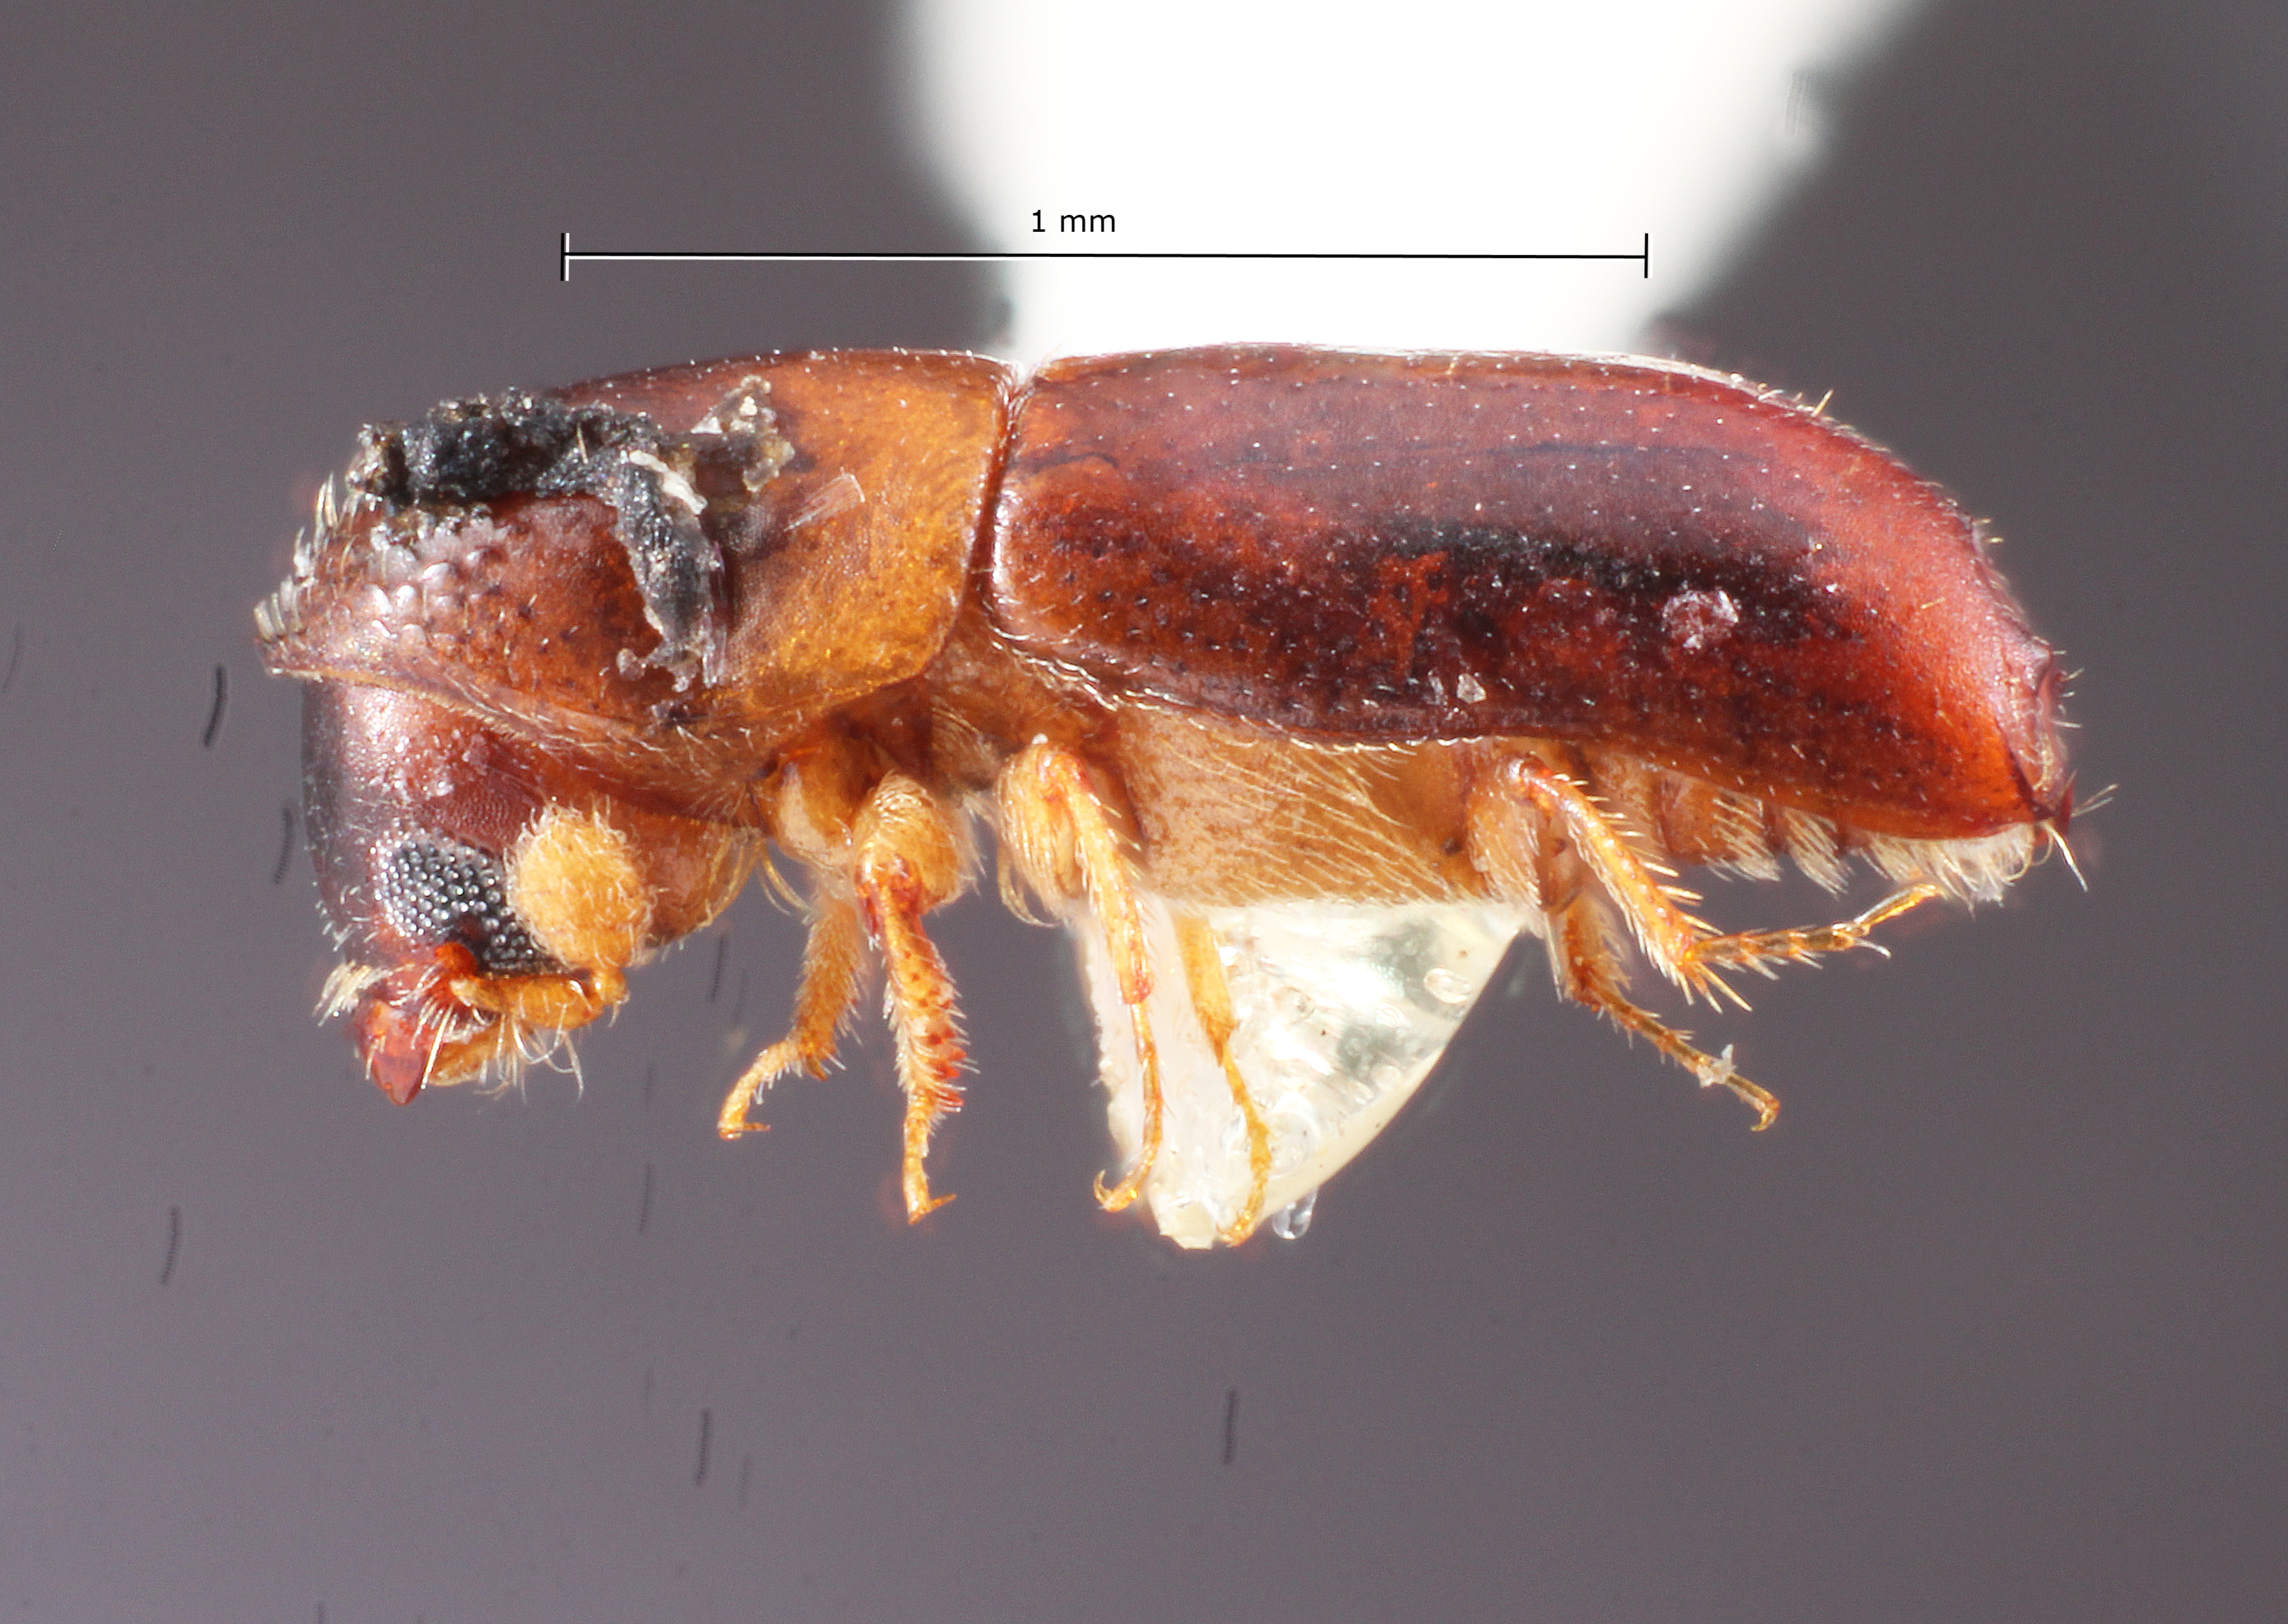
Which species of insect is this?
Monarthrum minutum
